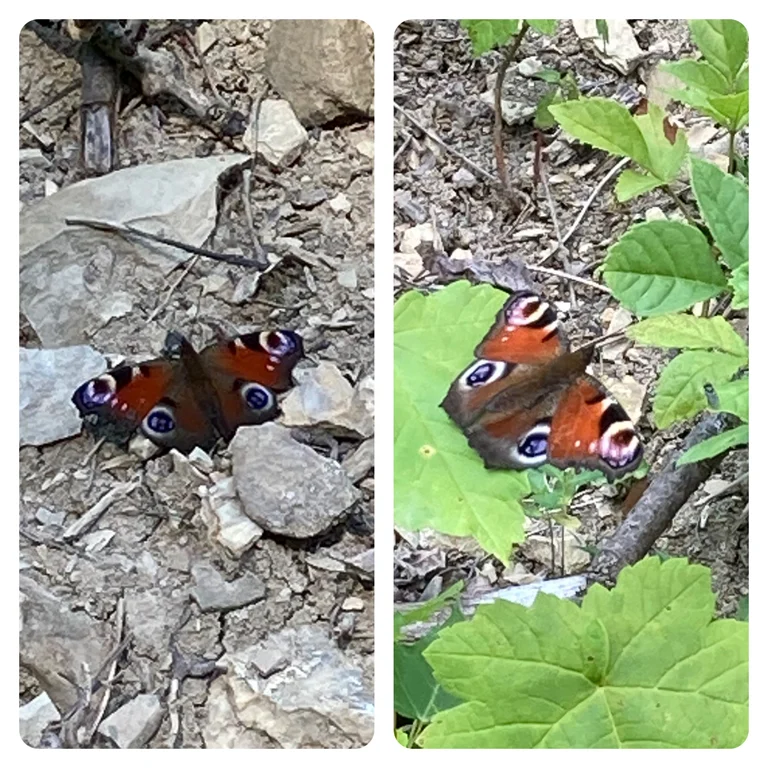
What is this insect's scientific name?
Aglais io
